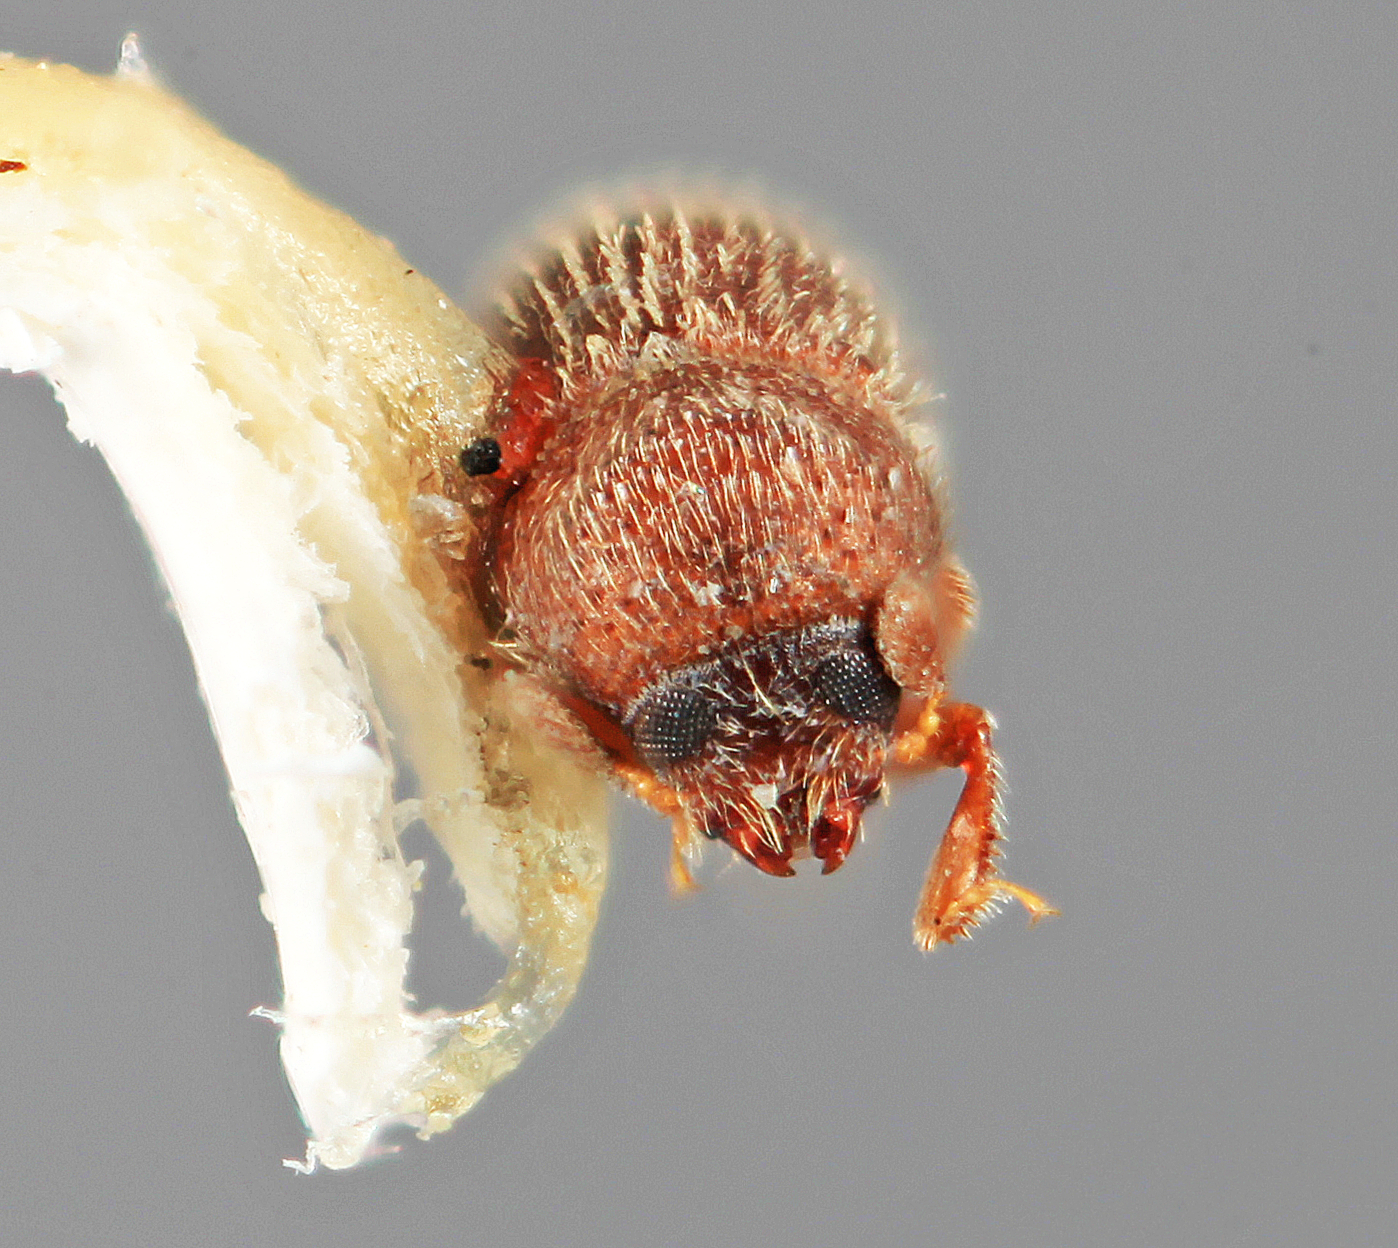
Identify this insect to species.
Stegomerus chiriquensis
